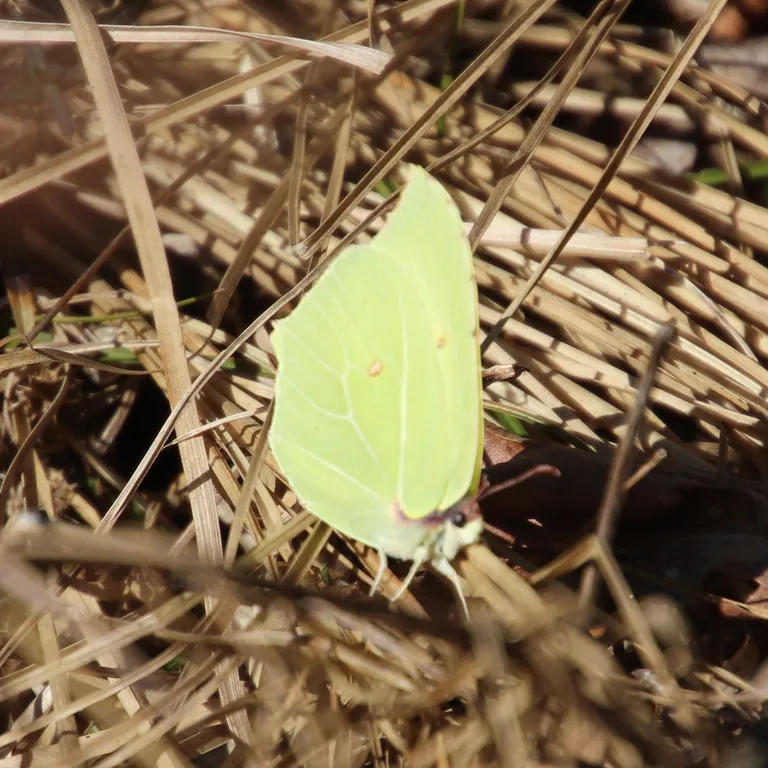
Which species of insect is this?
Gonepteryx rhamni
